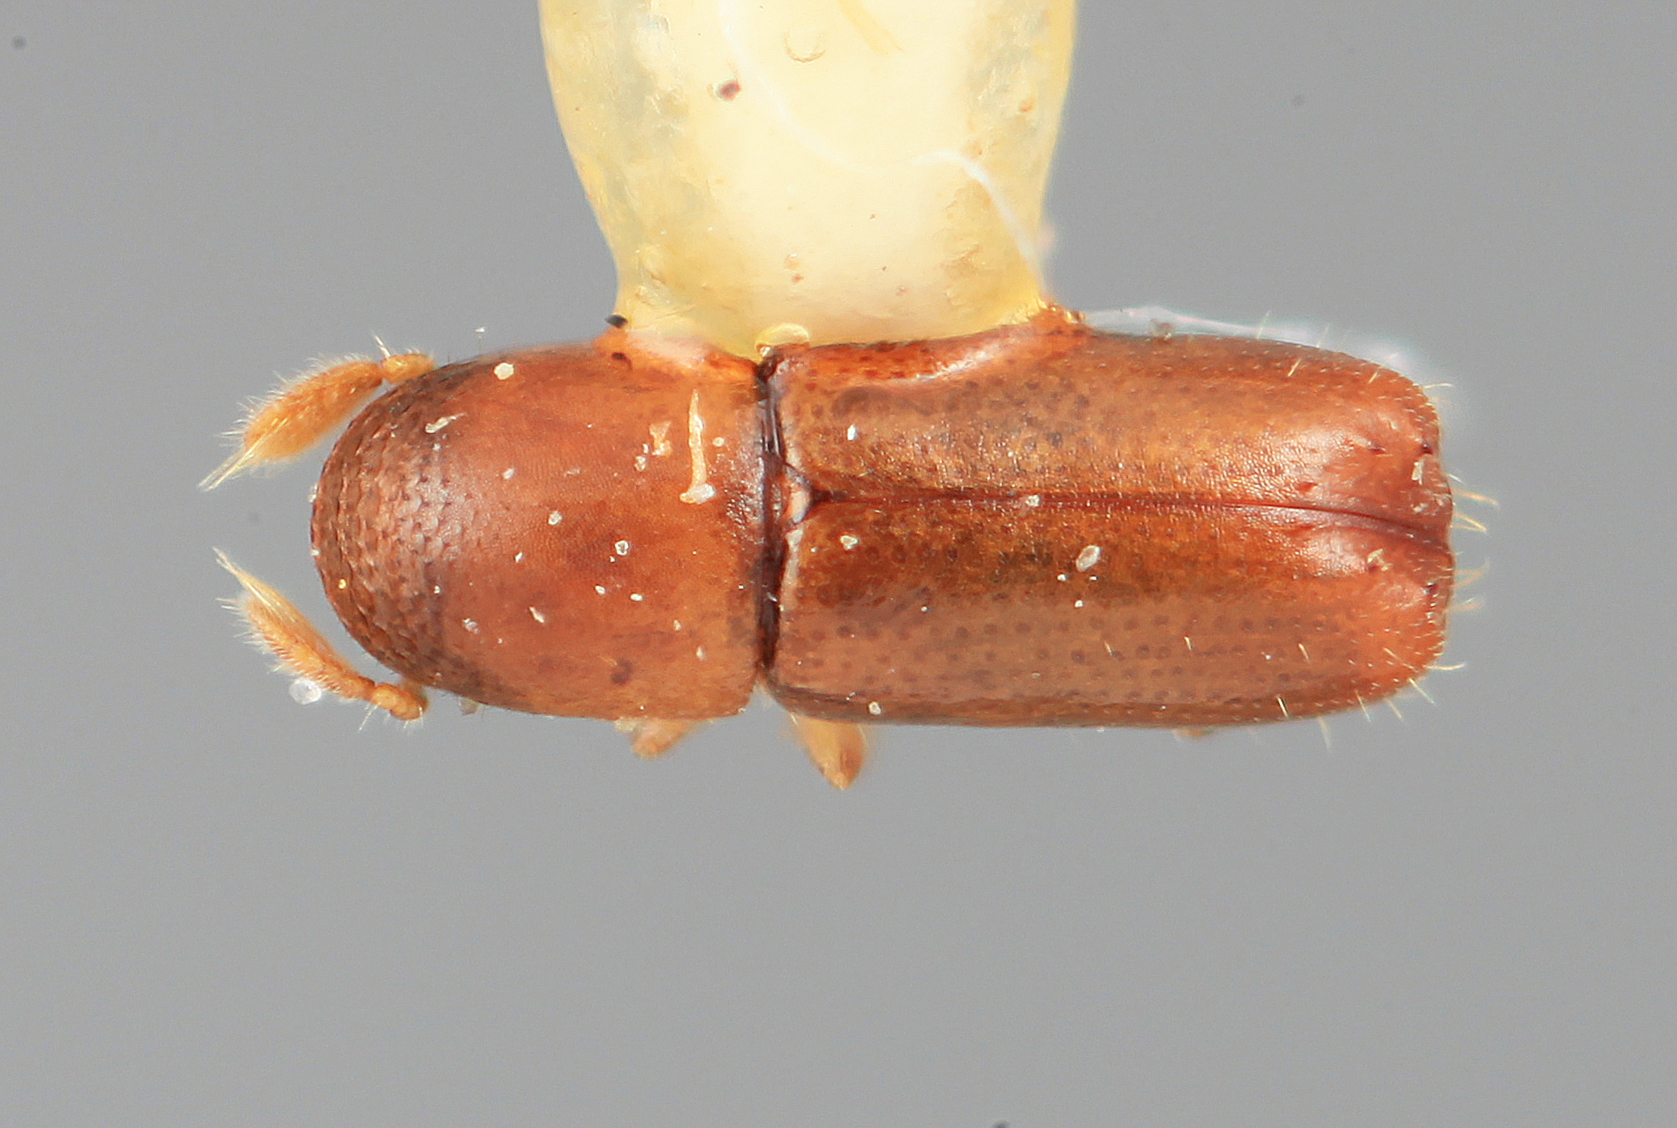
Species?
Microcorthylus ocularis
